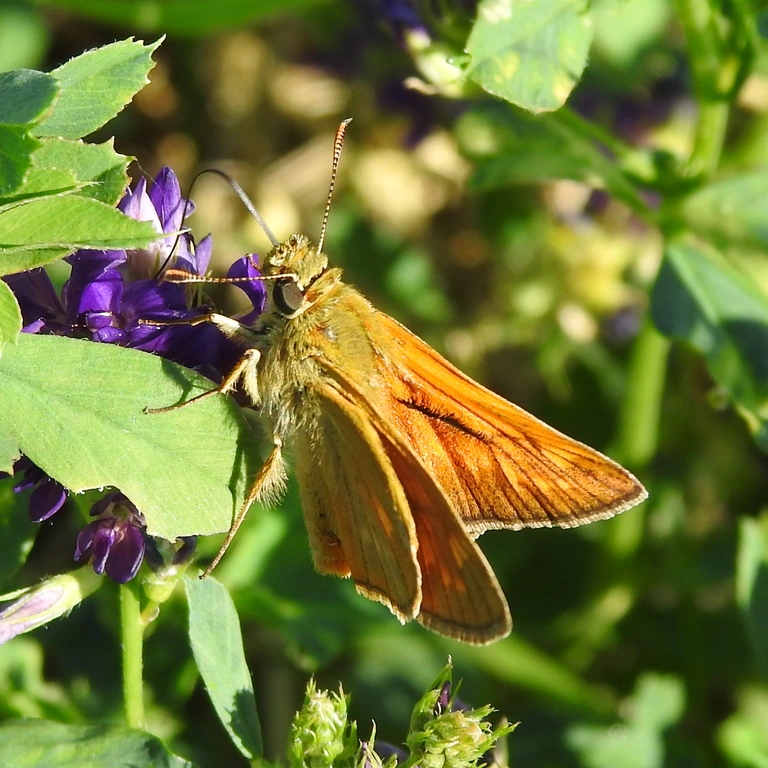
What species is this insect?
Ochlodes sylvanus (also Ochlodes venata)
